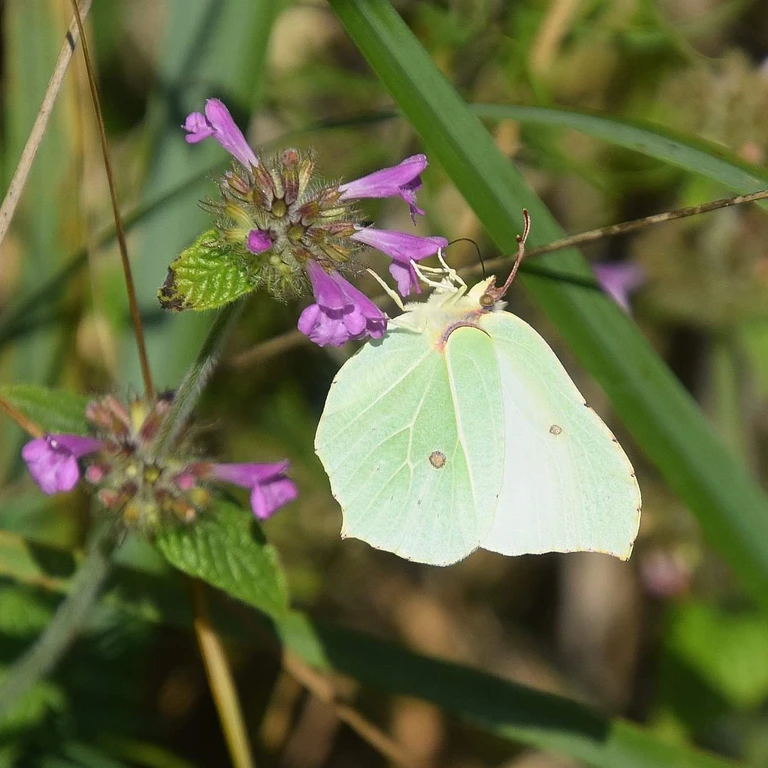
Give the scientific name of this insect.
Gonepteryx rhamni
